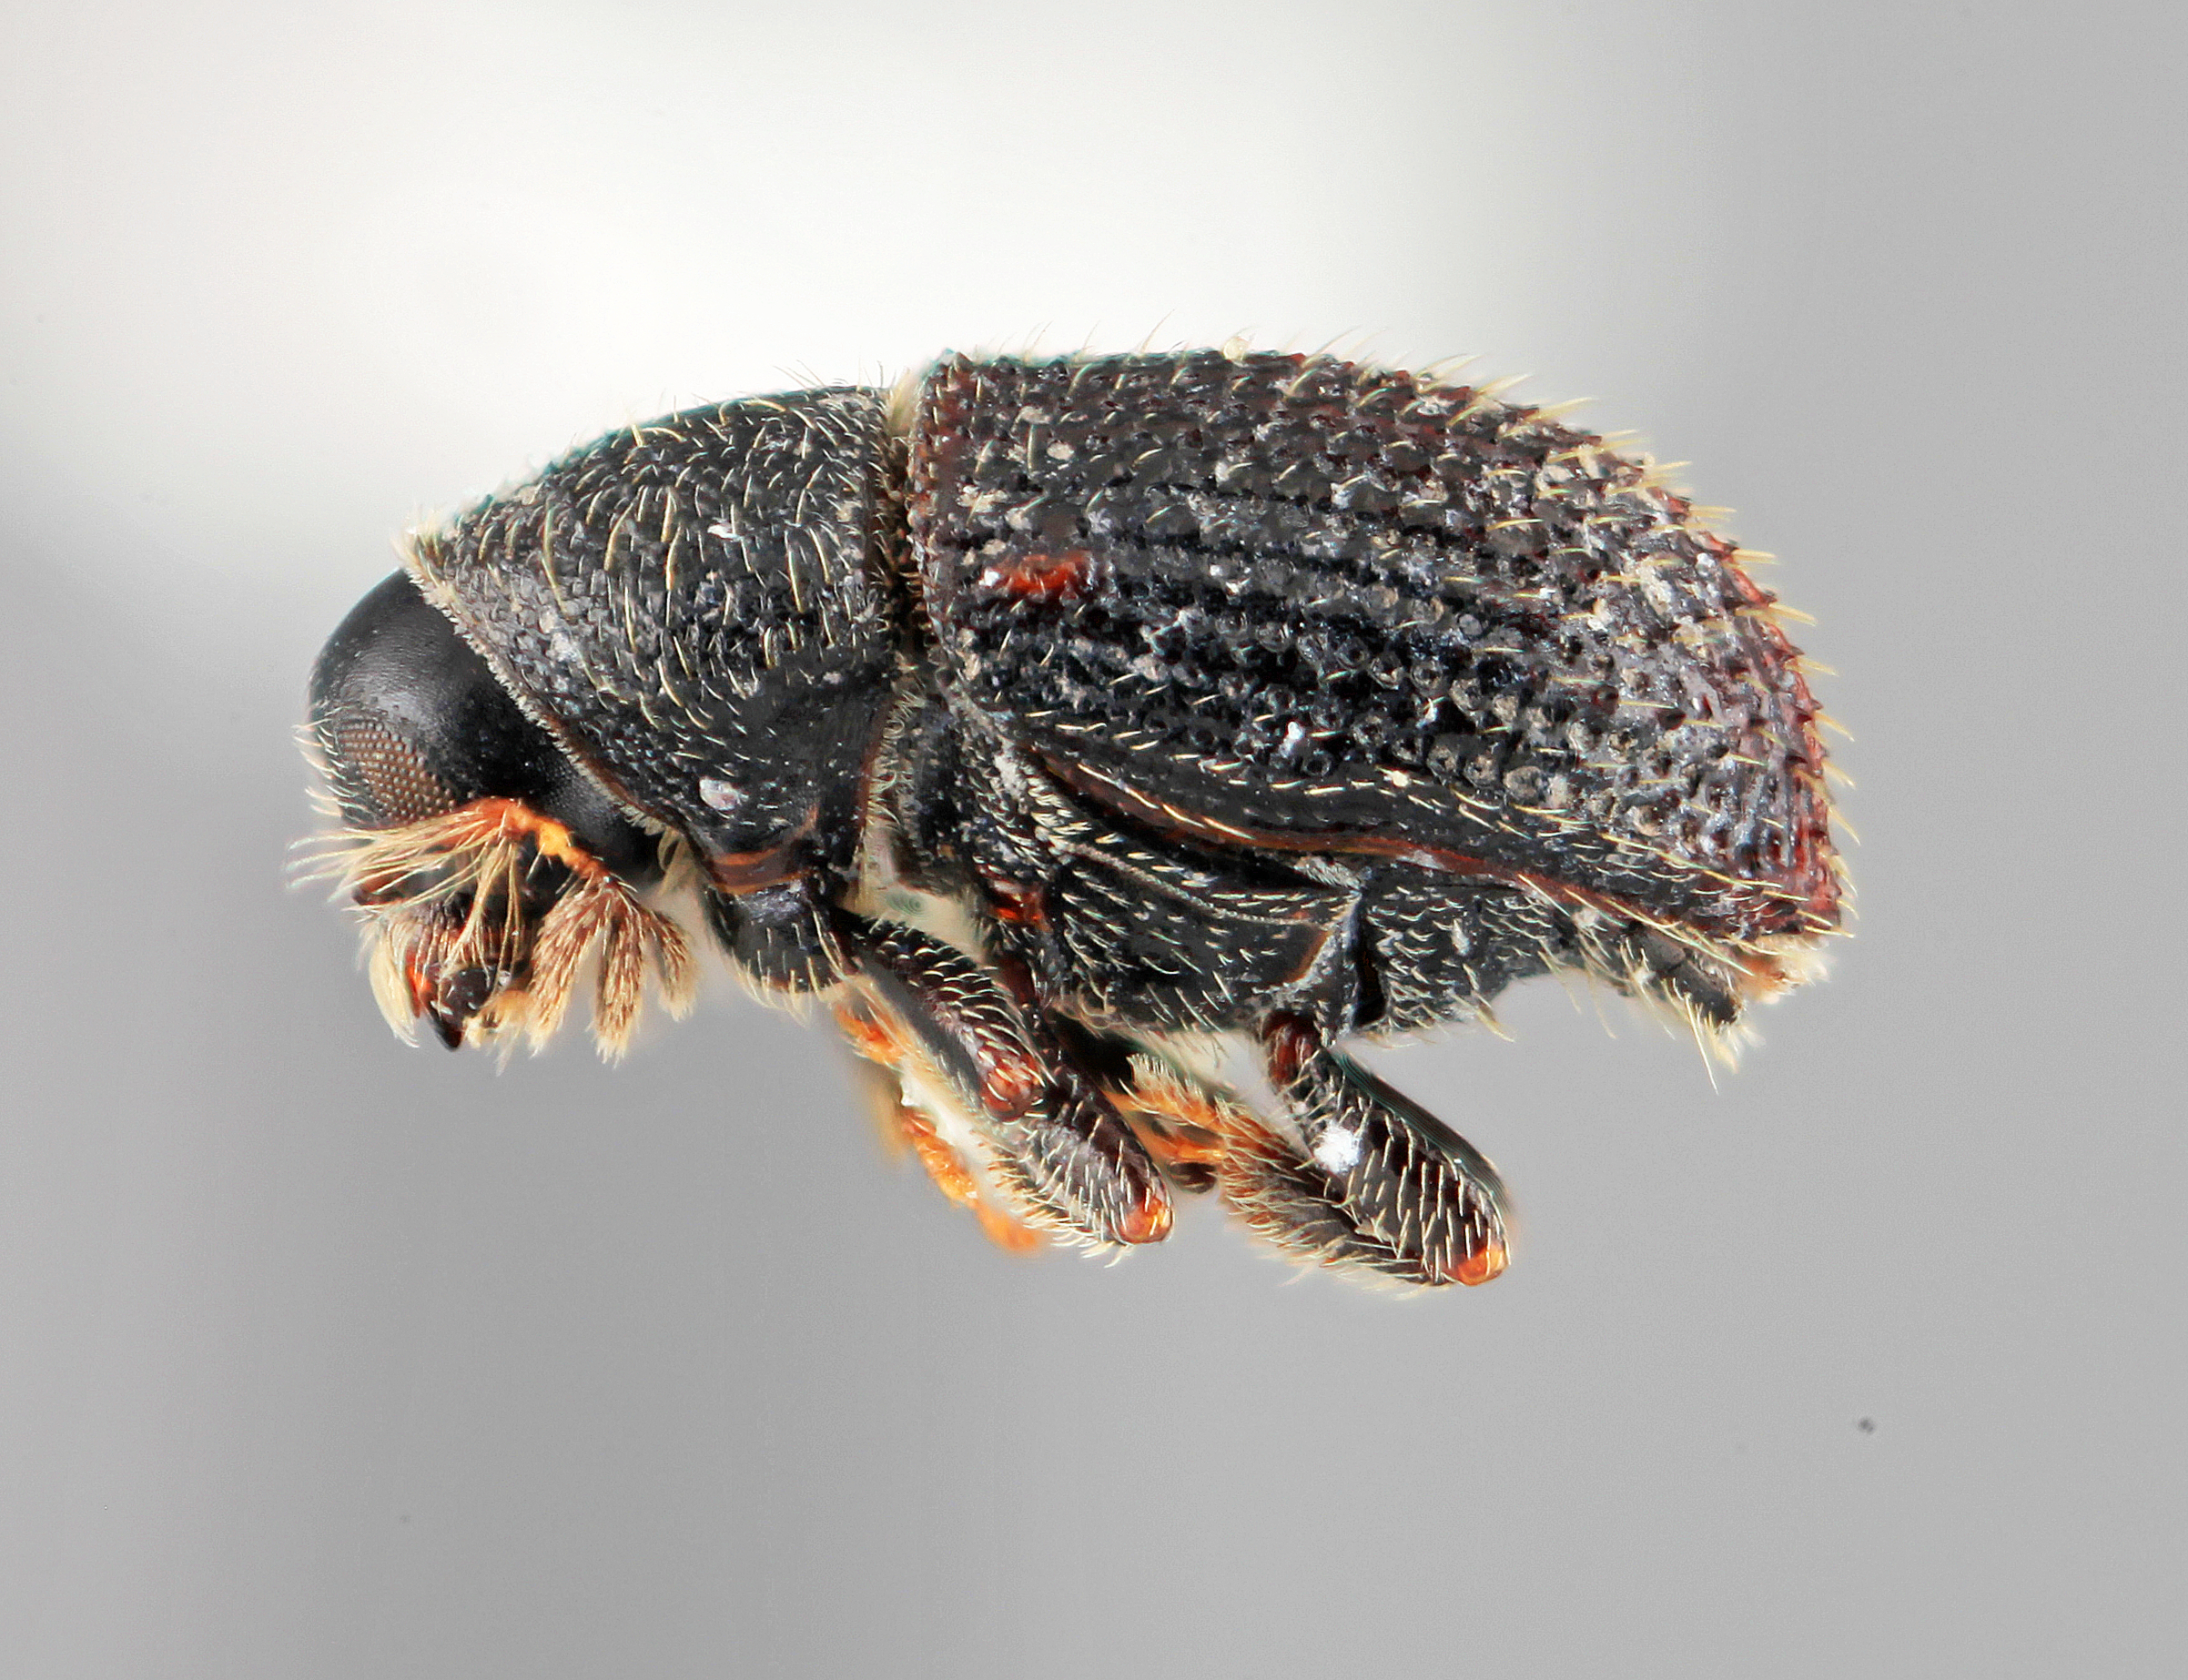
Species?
Phloeotribus nebulosus
